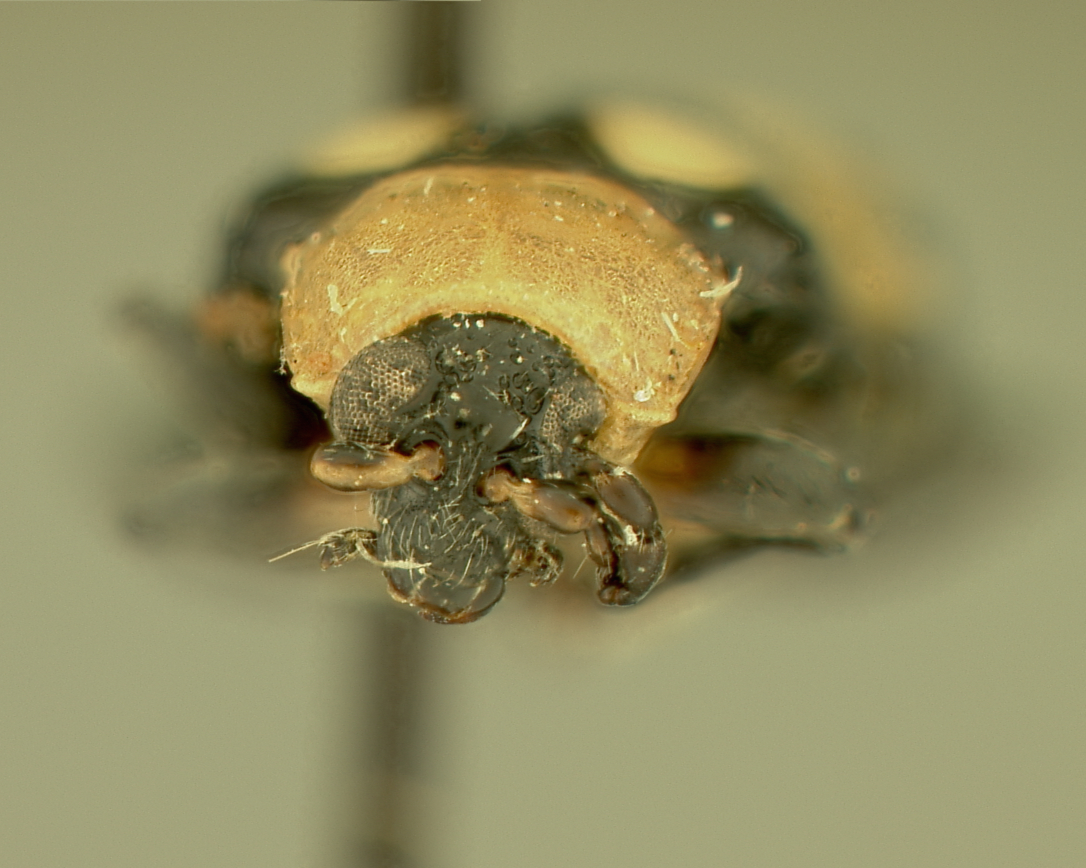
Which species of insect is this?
Nephrica weyrauchi
